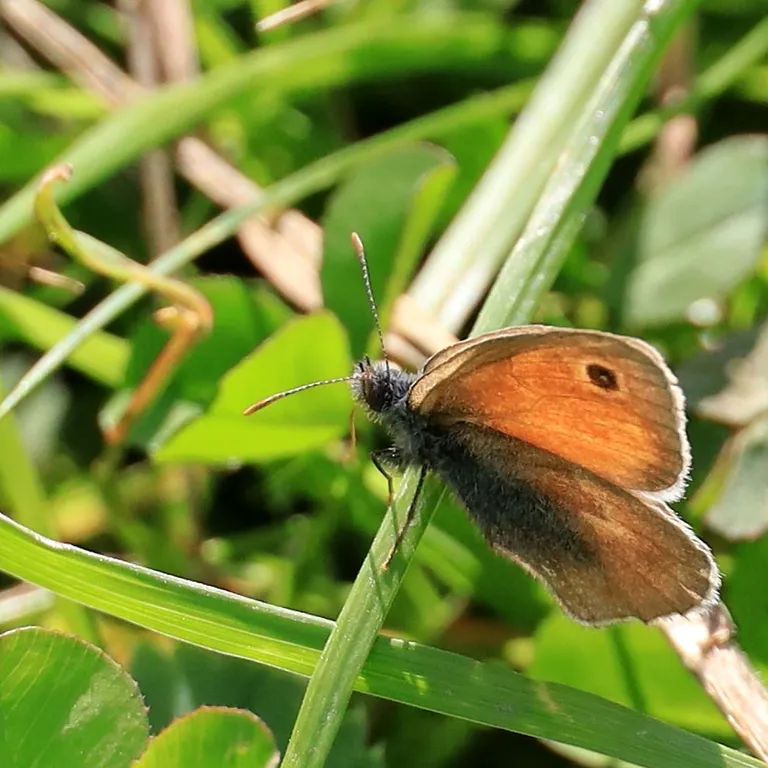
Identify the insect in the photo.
Coenonympha pamphilus
